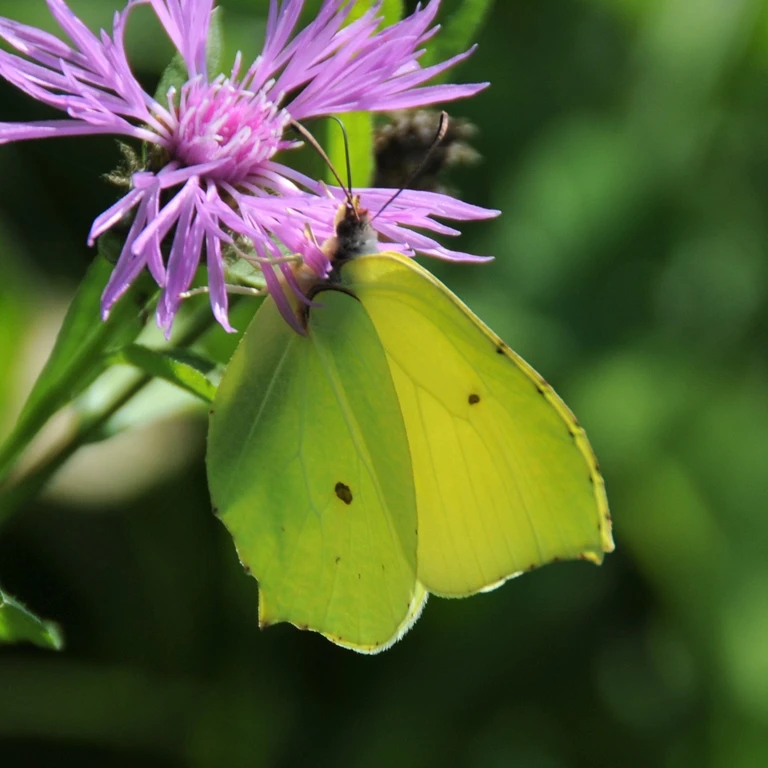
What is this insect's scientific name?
Gonepteryx rhamni
